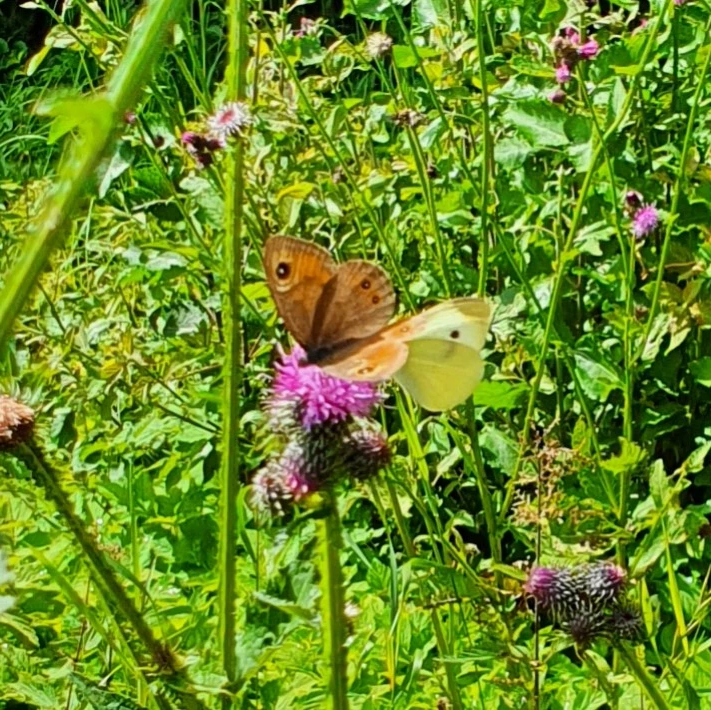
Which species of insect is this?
Lasiommata maera (also Pararge maera)
